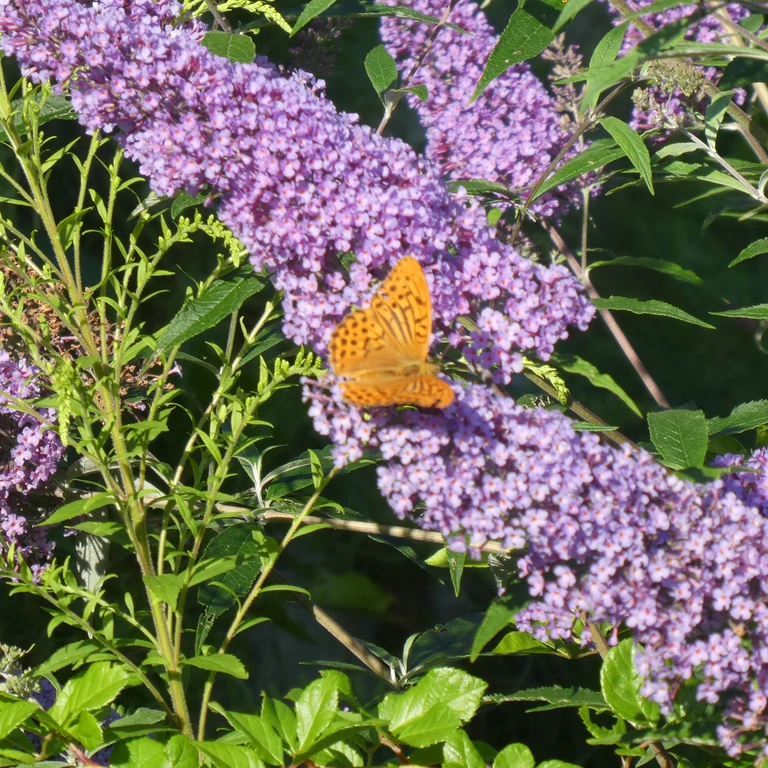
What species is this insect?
Argynnis paphia
